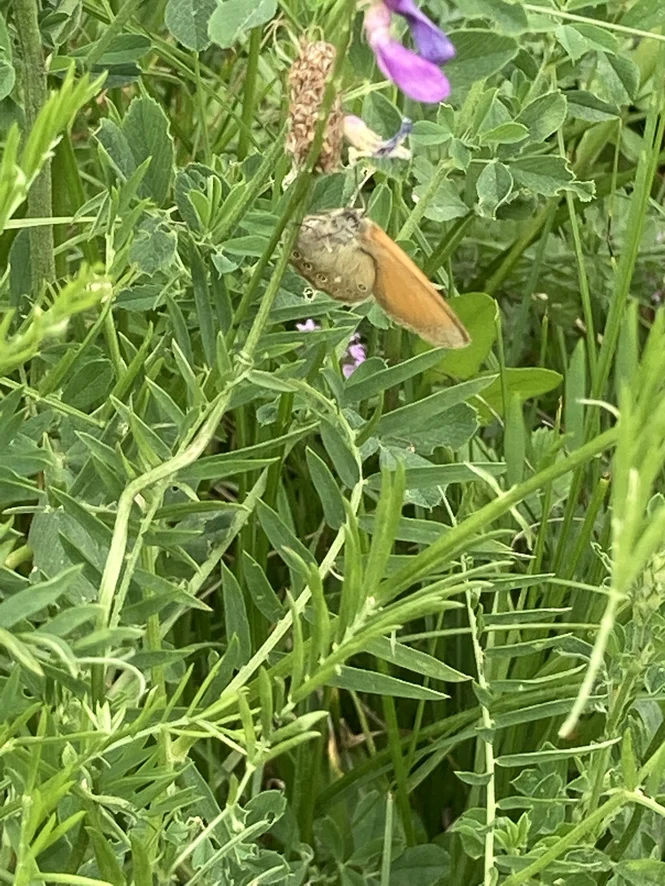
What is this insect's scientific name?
Coenonympha glycerion (also Coenonympha iphis)
